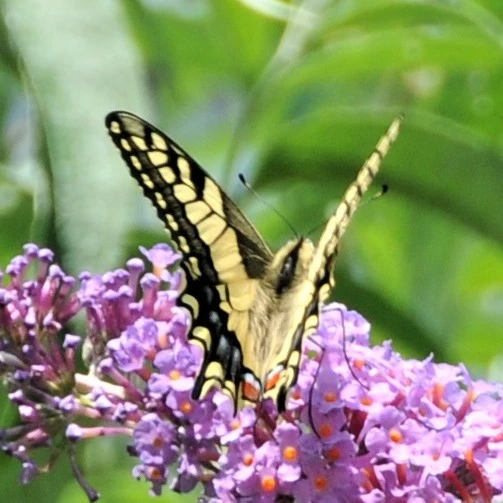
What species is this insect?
Papilio machaon
